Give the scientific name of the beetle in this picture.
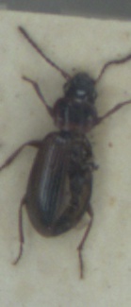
Dicheirotrichus placidus
